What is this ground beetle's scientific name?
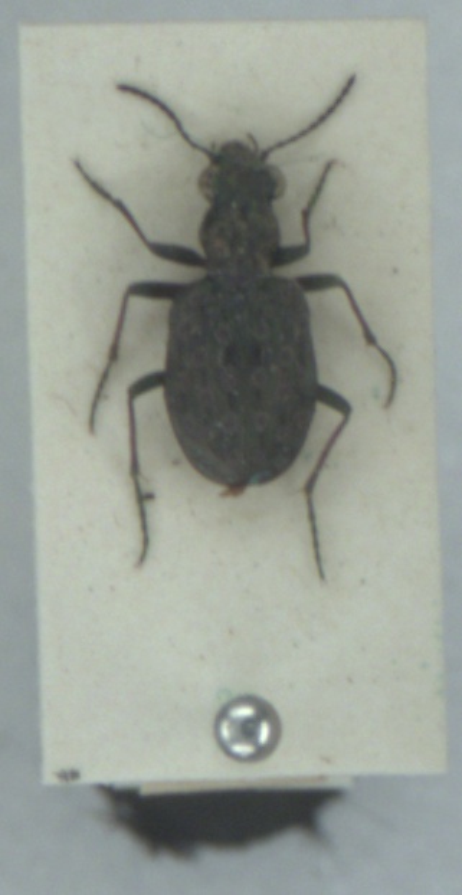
Elaphrus riparius
